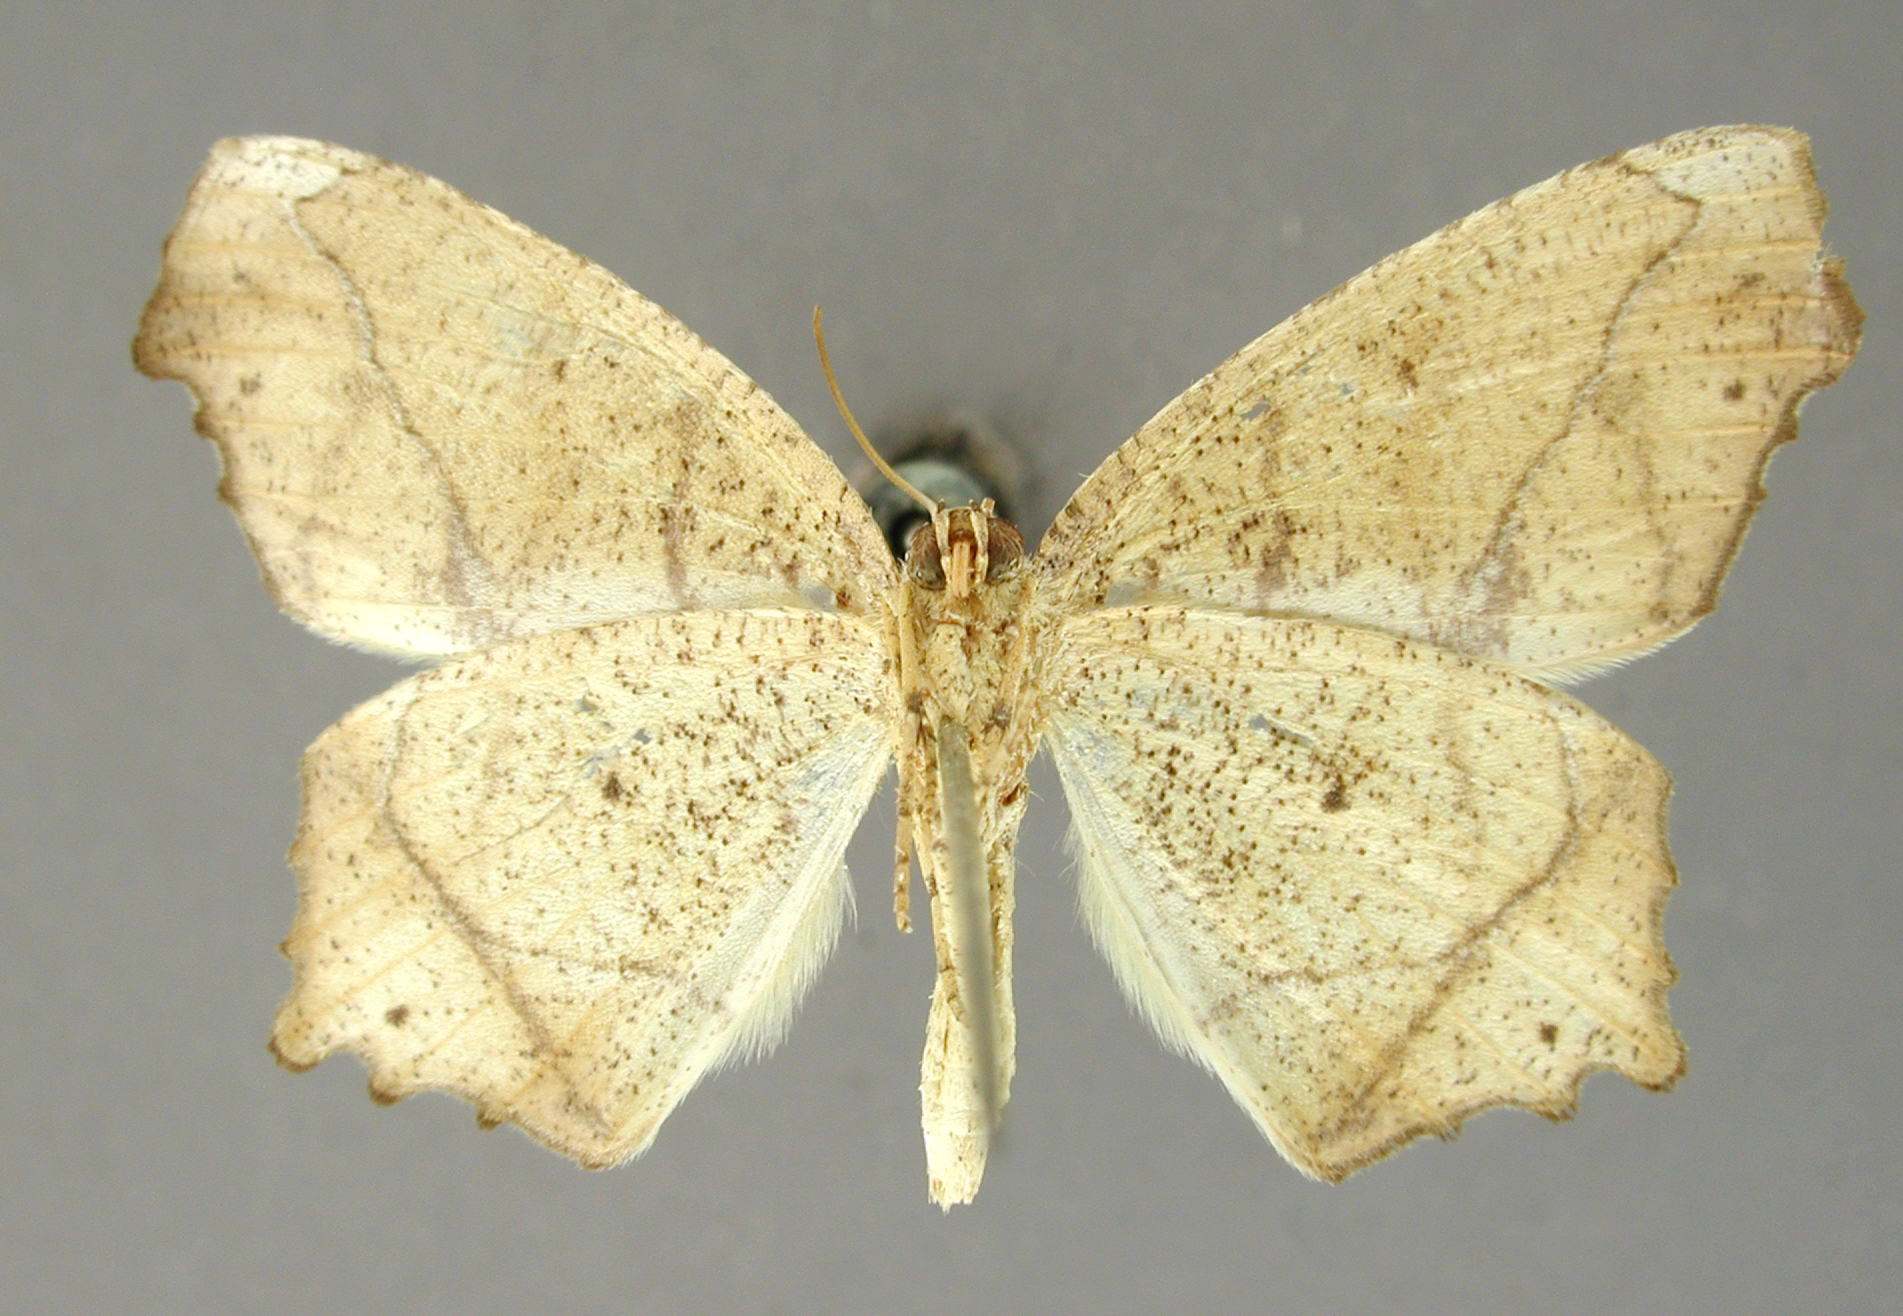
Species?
Rhomboptila intermedia
